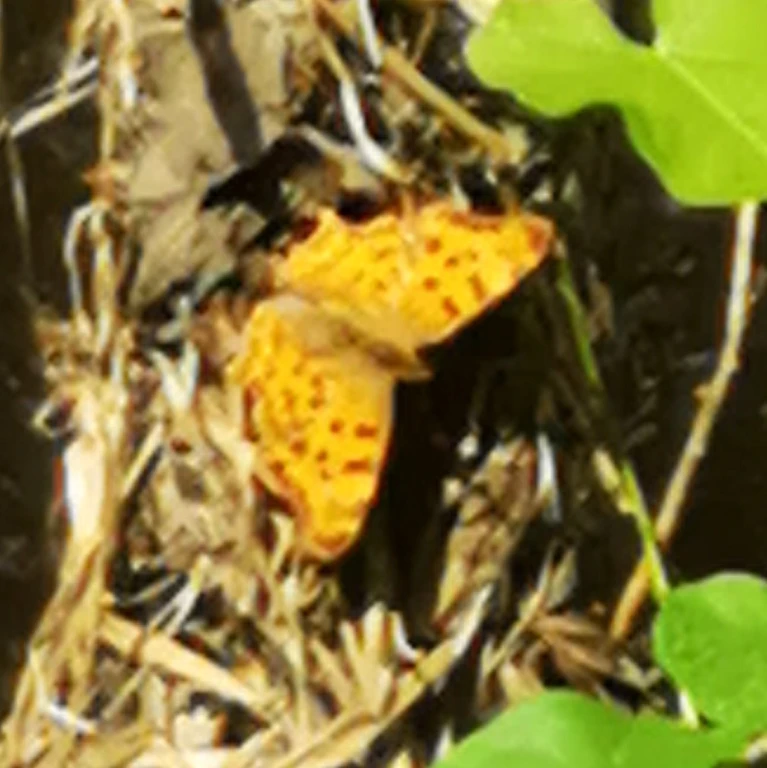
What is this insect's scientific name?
Polygonia c-album
